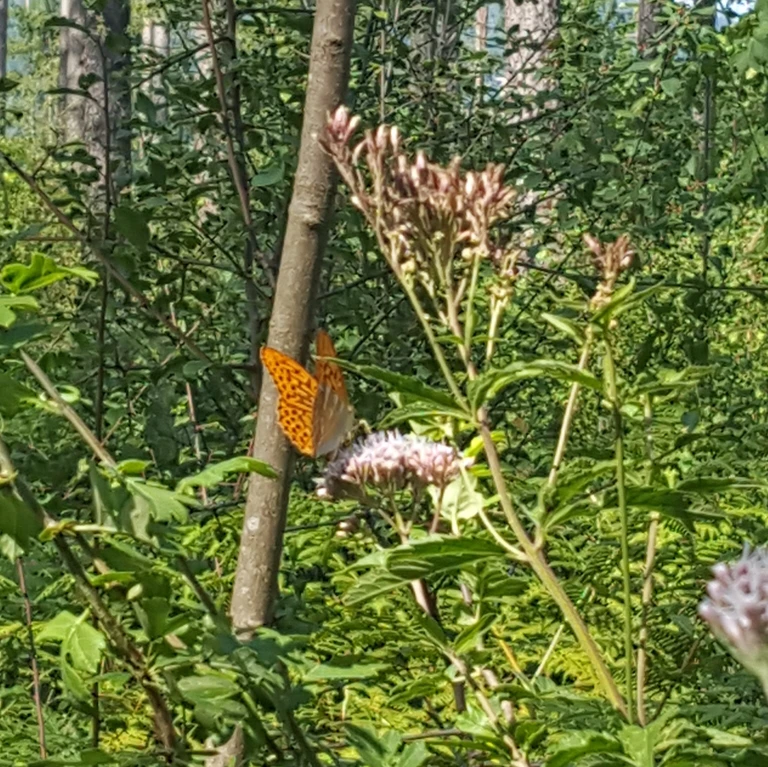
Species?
Argynnis paphia
